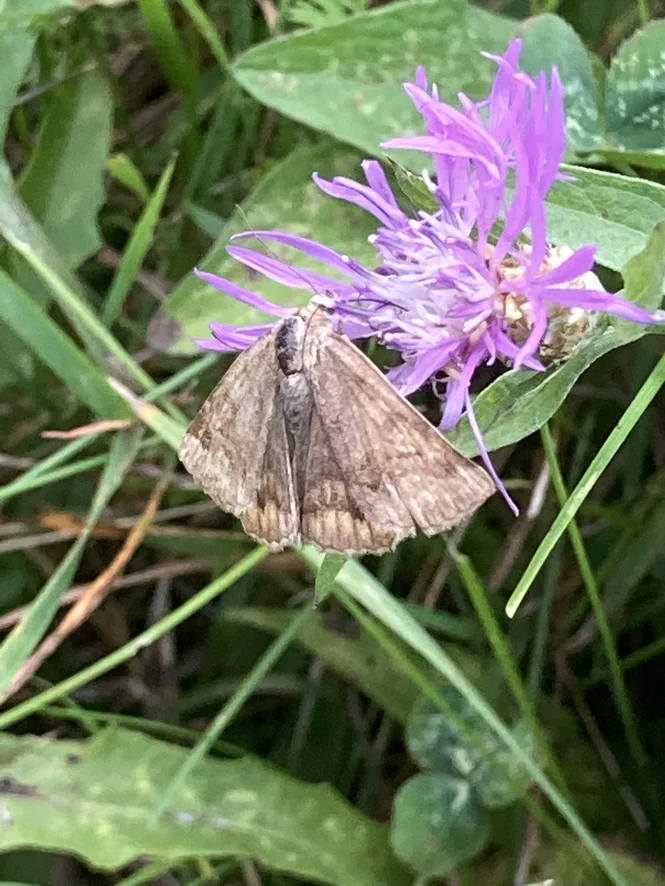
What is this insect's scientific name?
Euclidia glyphica
